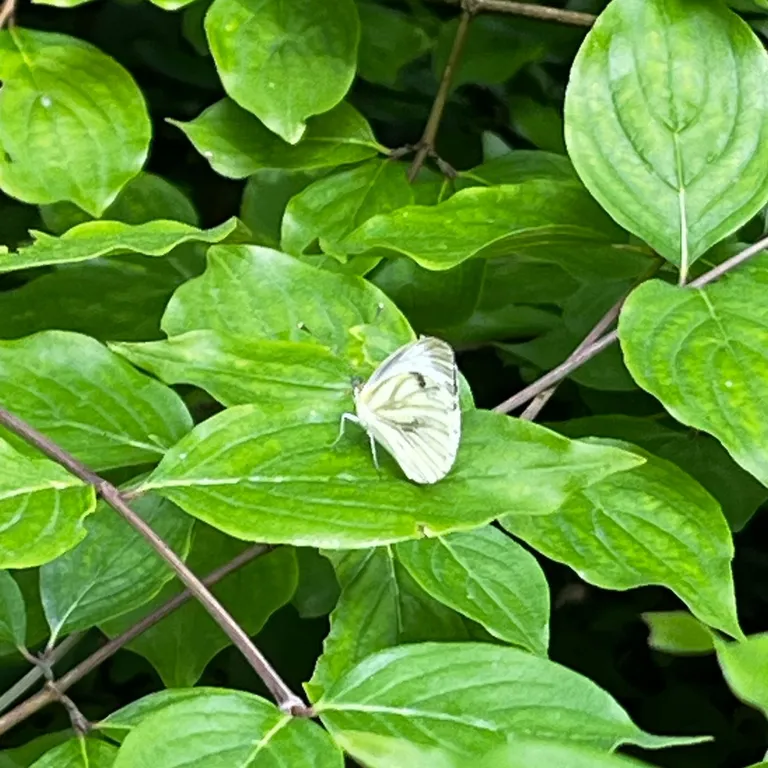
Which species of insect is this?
Pieris napi
